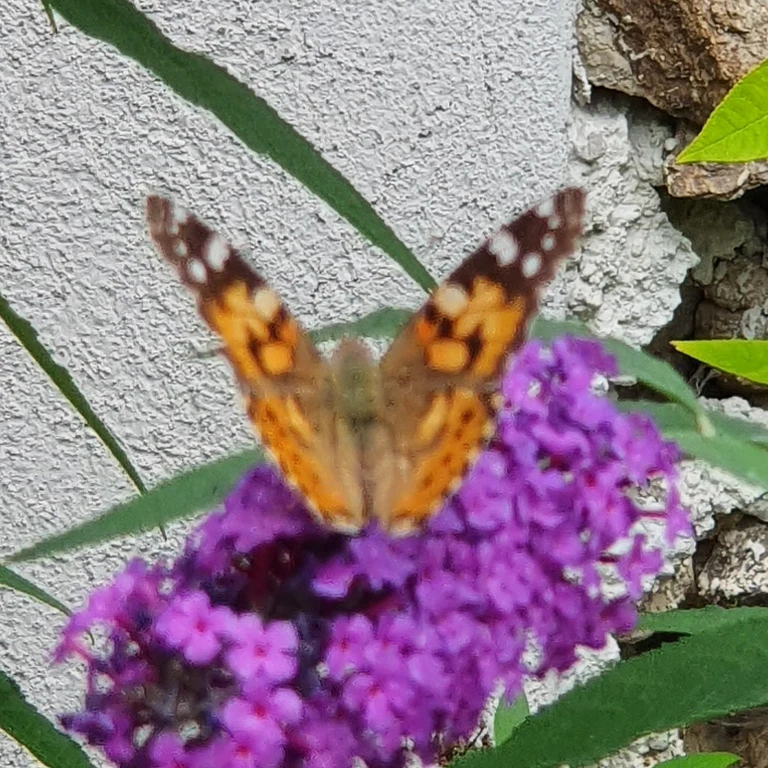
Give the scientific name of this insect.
Vanessa cardui
